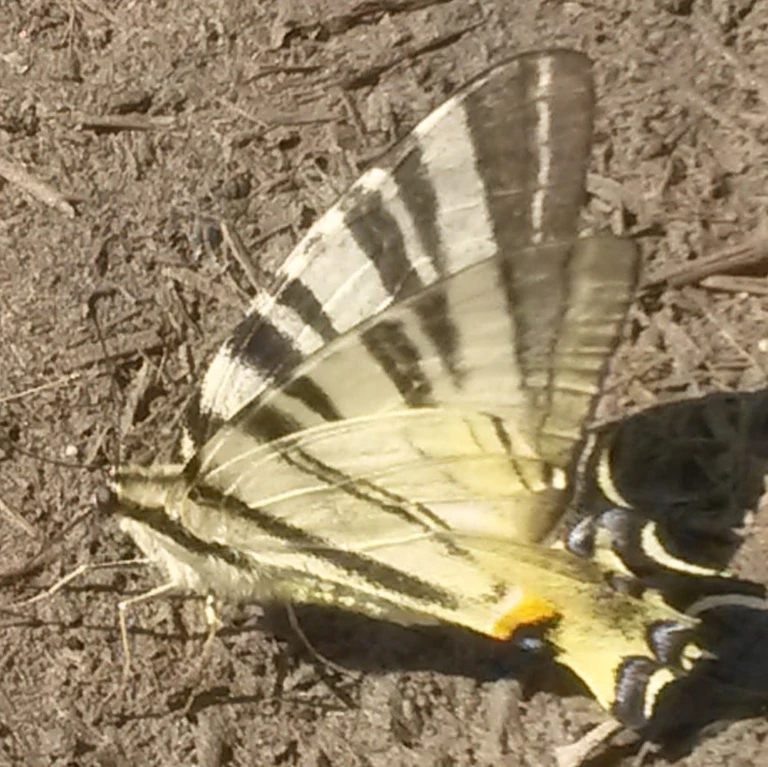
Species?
Iphiclides podalirius
